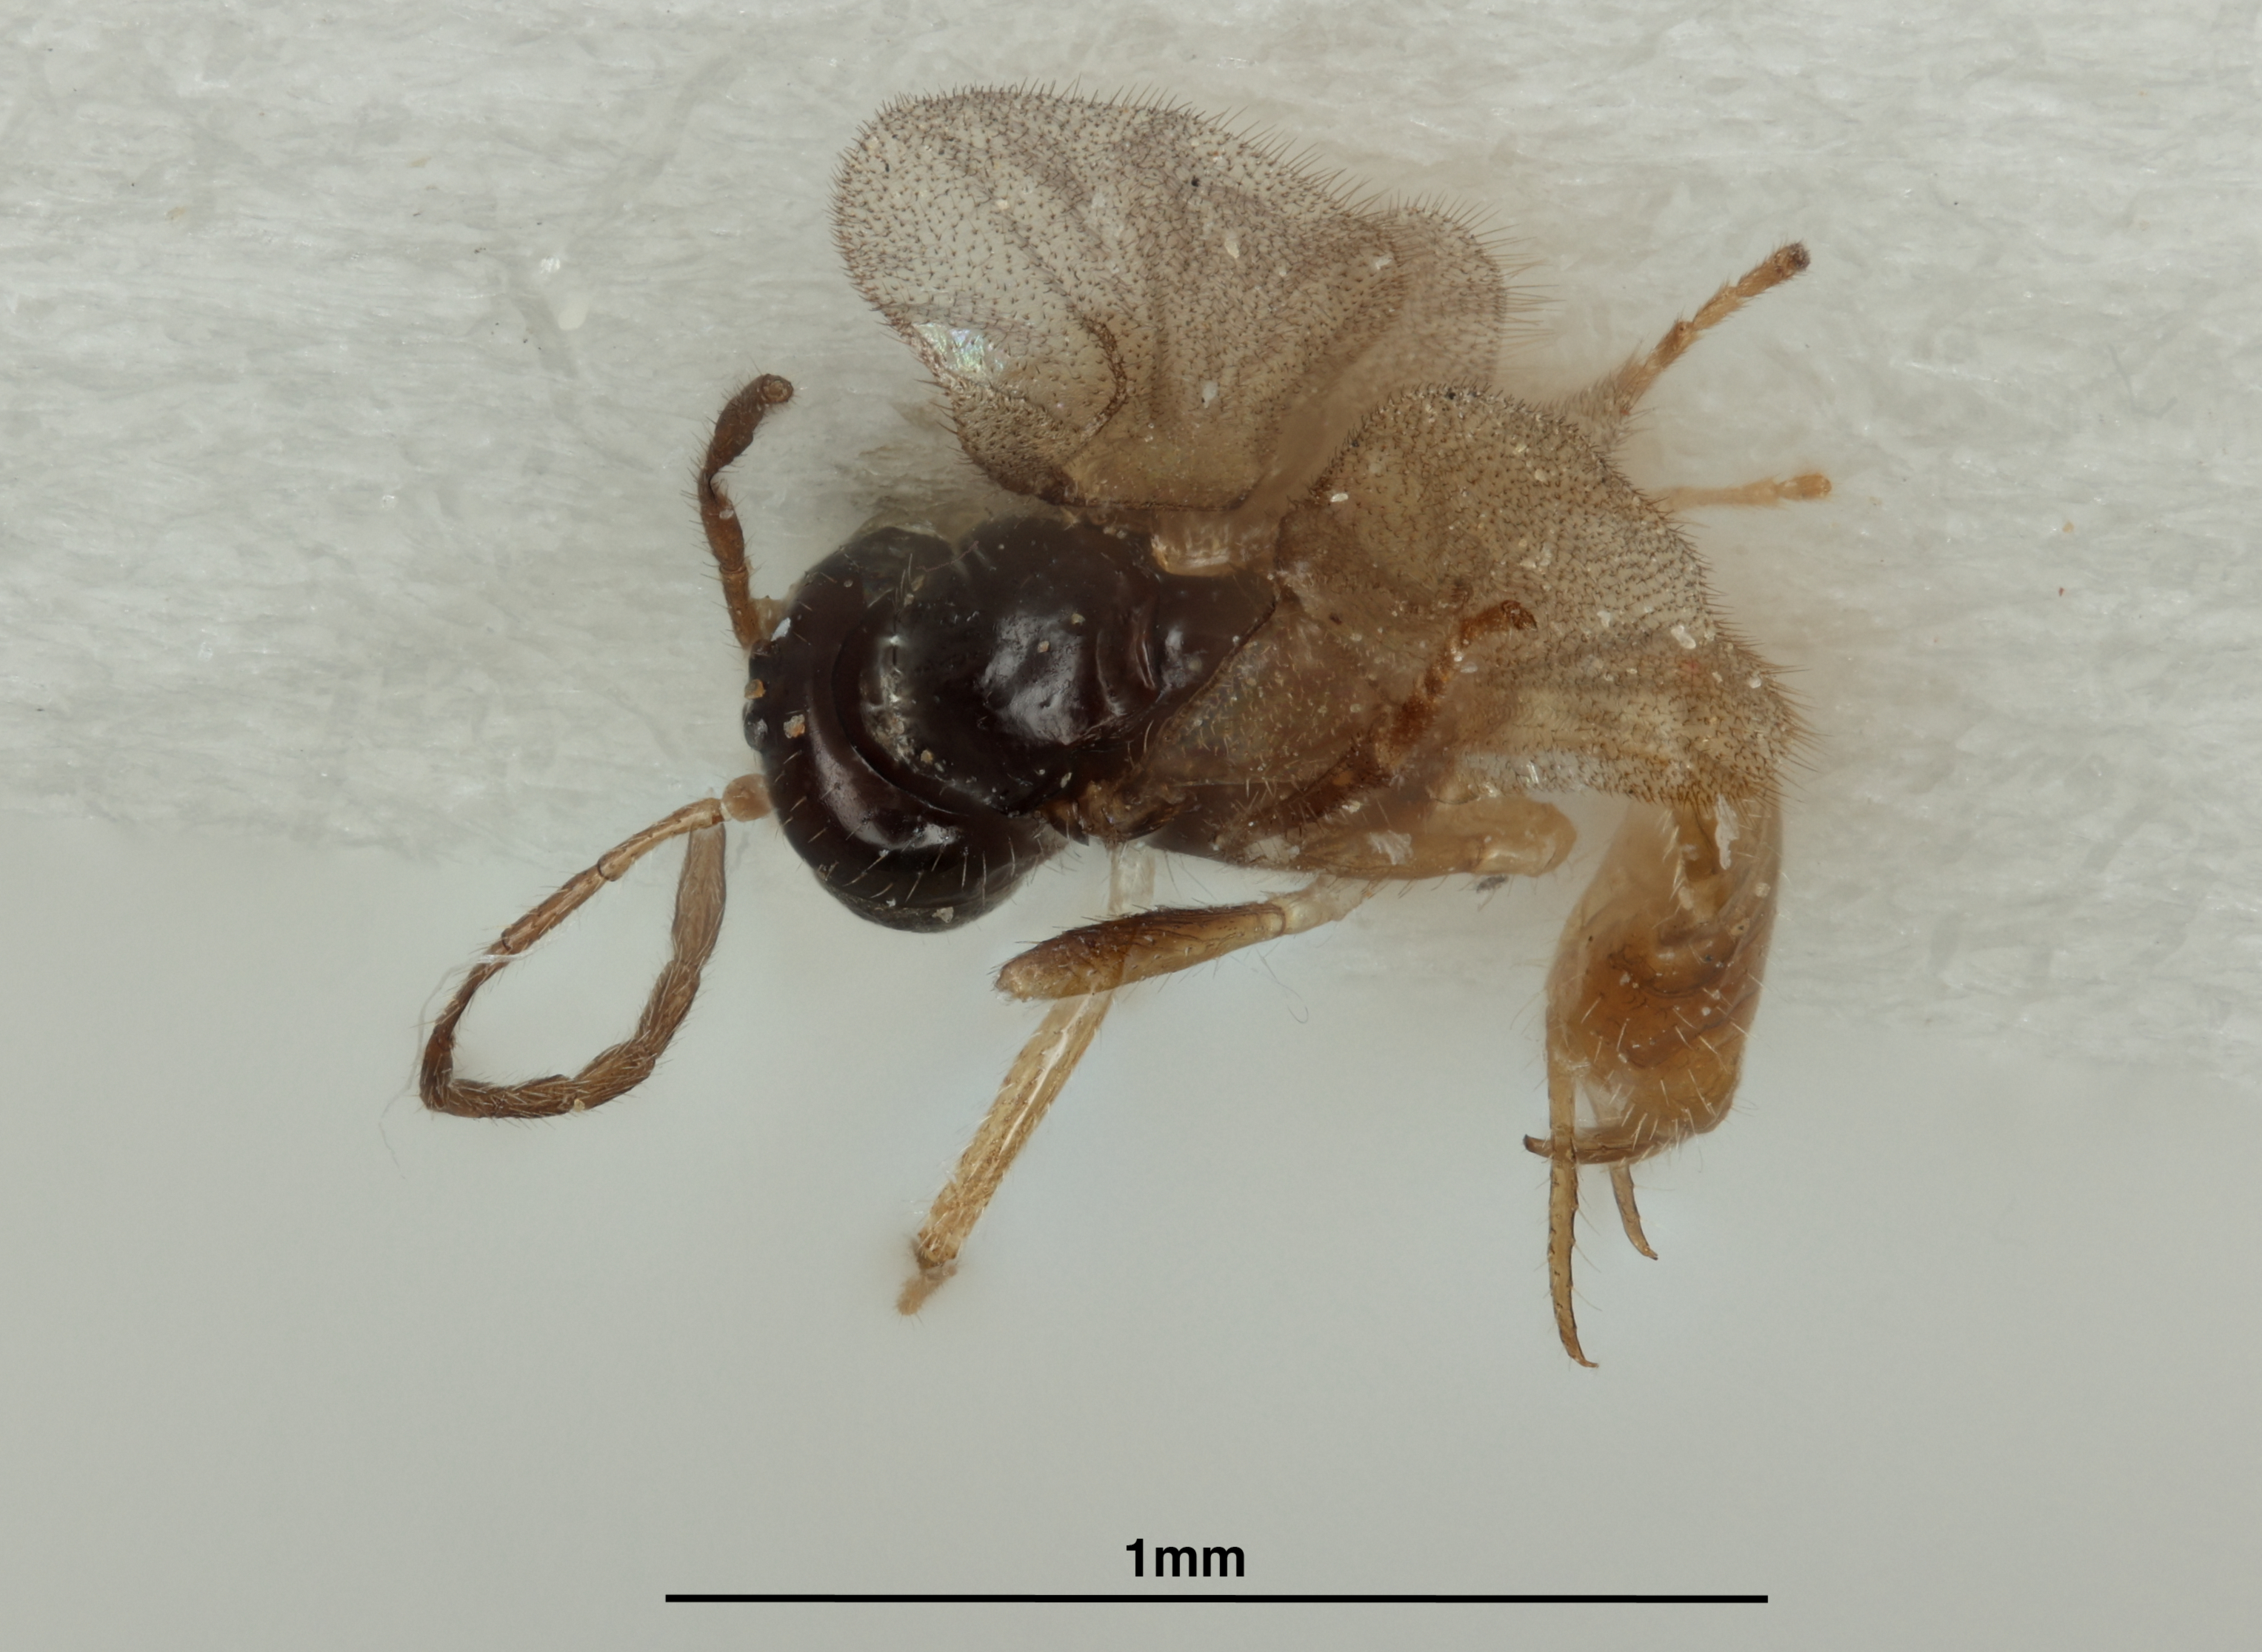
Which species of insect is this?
Trioxys setaceus
